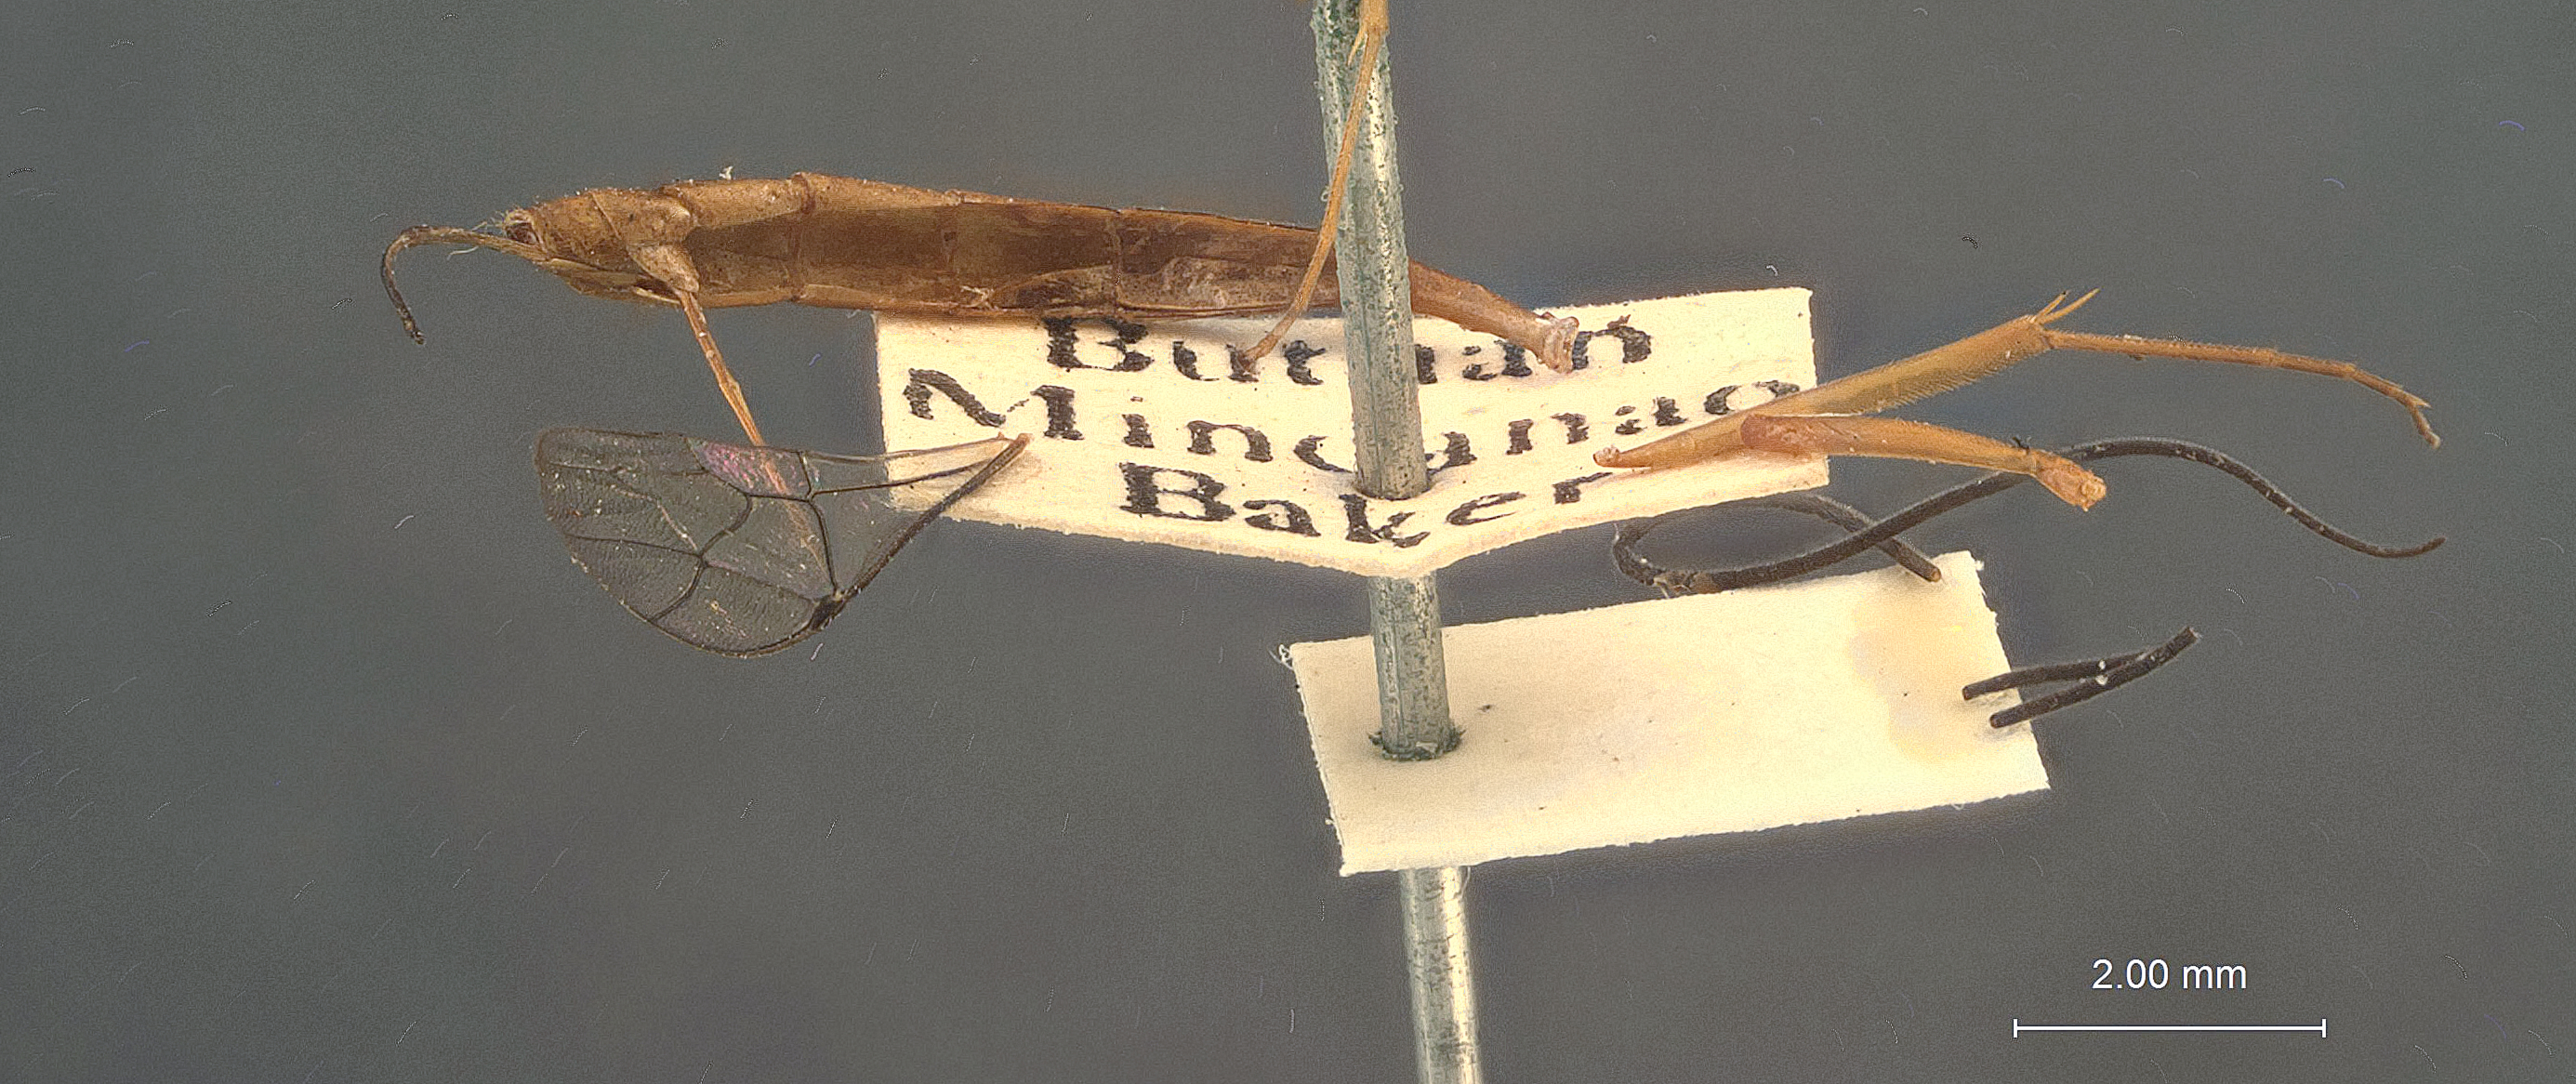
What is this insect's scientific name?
Diapetus uniformis
